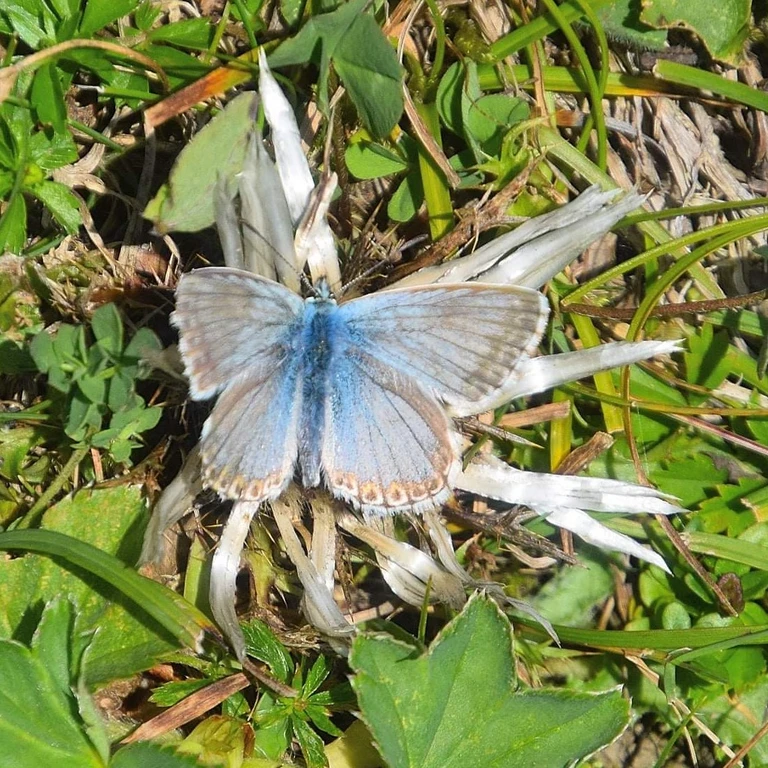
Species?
Lysandra coridon
